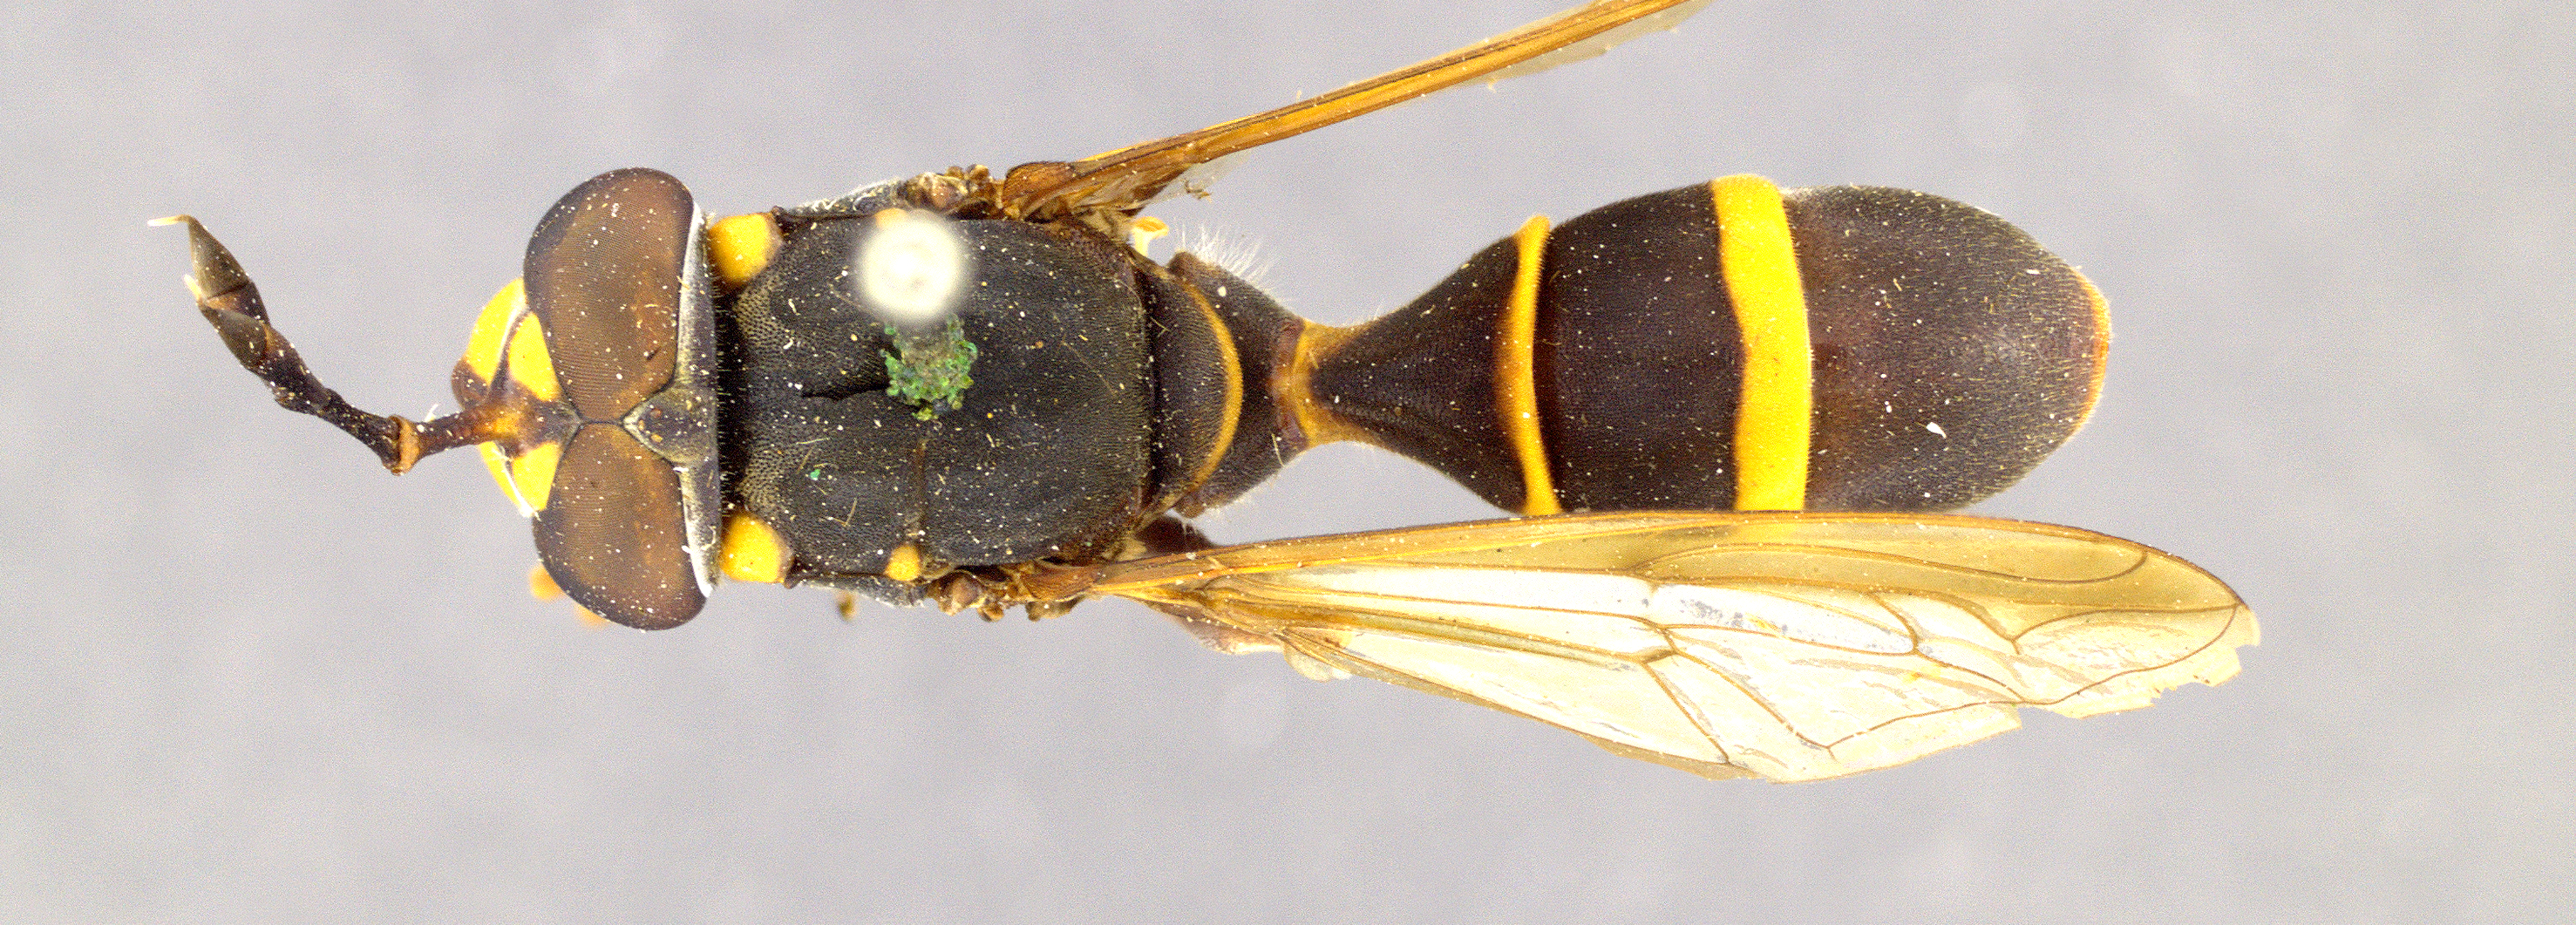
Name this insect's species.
Sphiximorpha pleuralis
